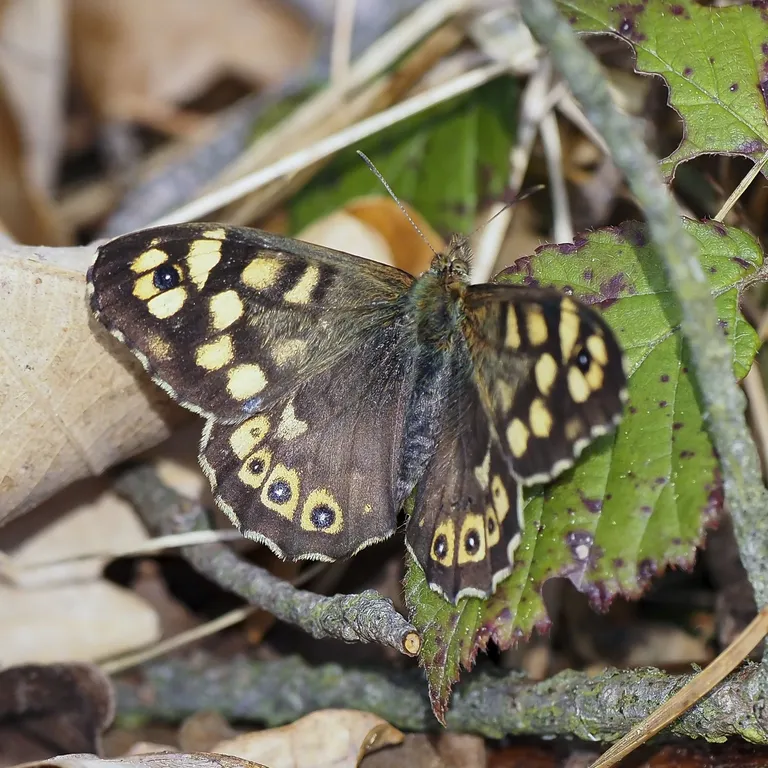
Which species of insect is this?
Pararge aegeria
